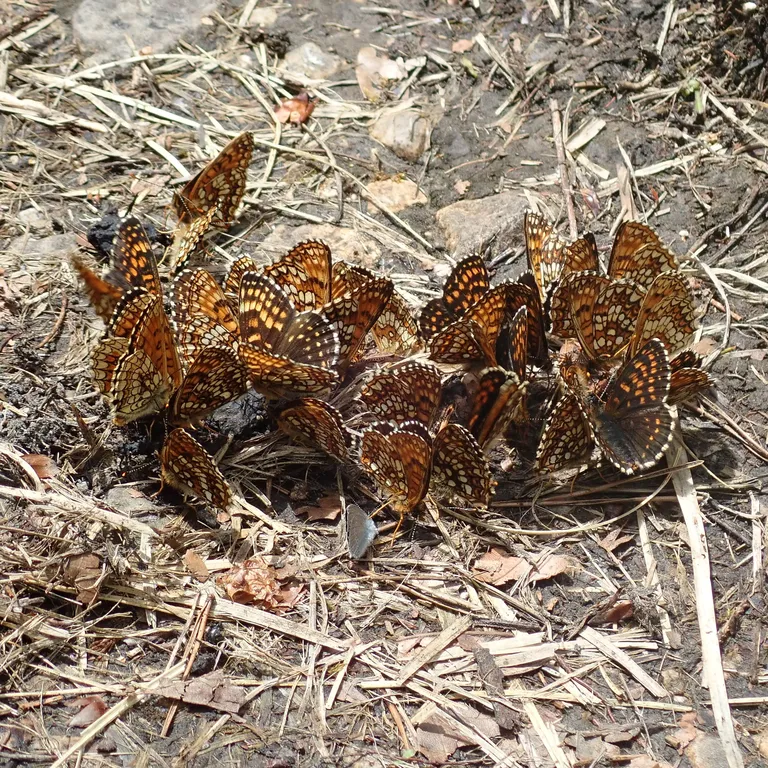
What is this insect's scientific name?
Melitaea diamina
